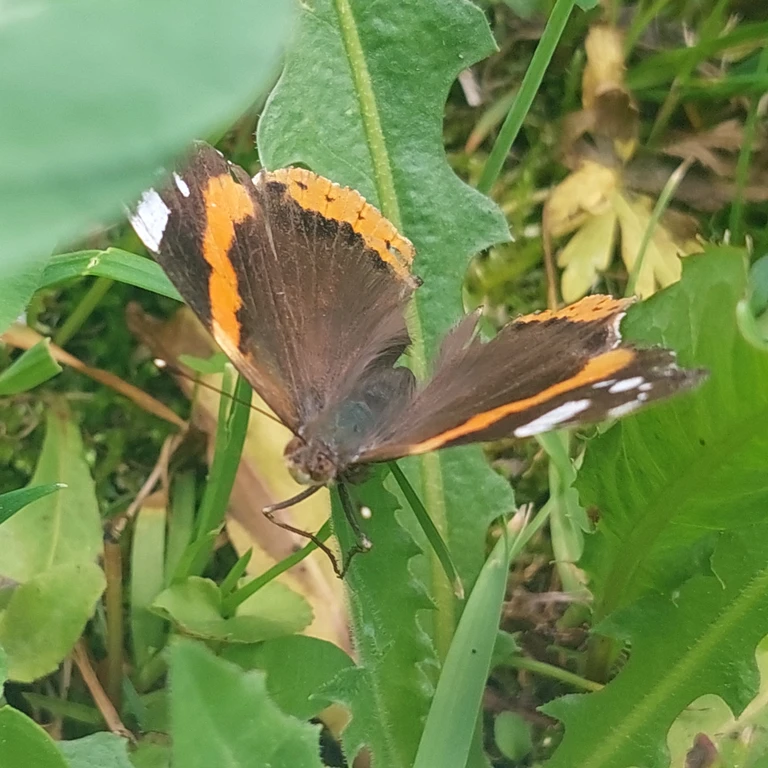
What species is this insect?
Vanessa atalanta
